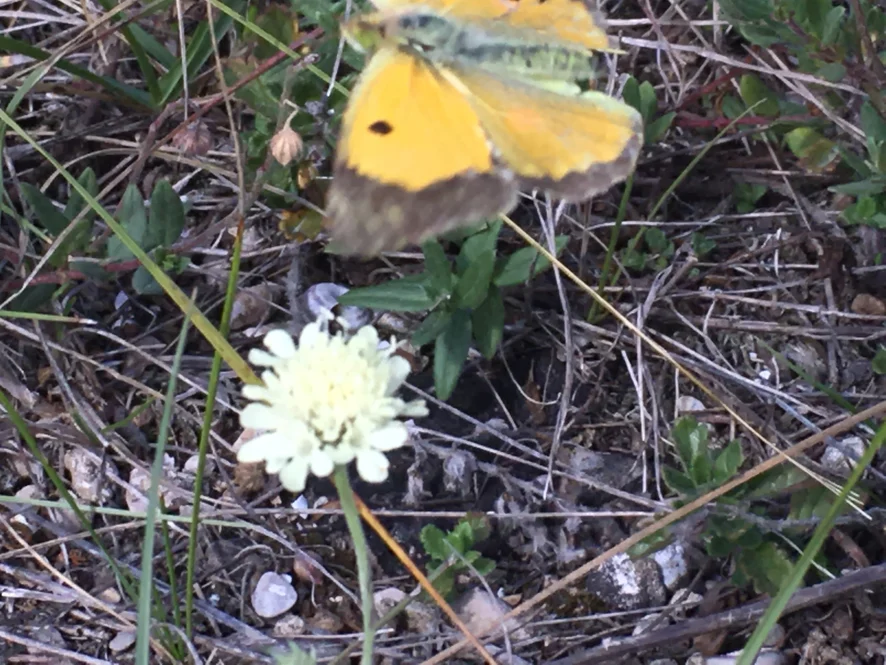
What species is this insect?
Colias croceus
